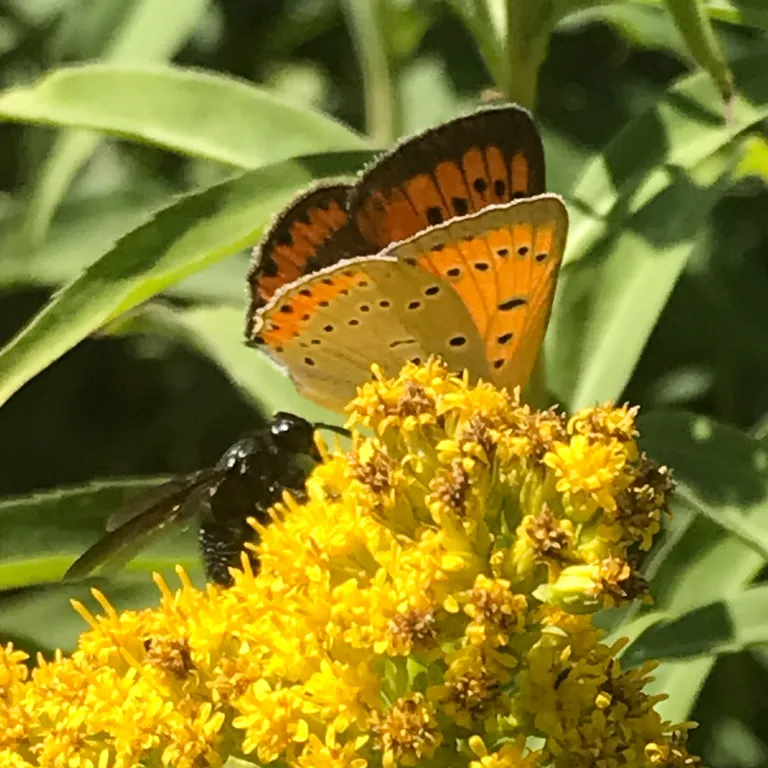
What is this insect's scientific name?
Lycaena dispar
